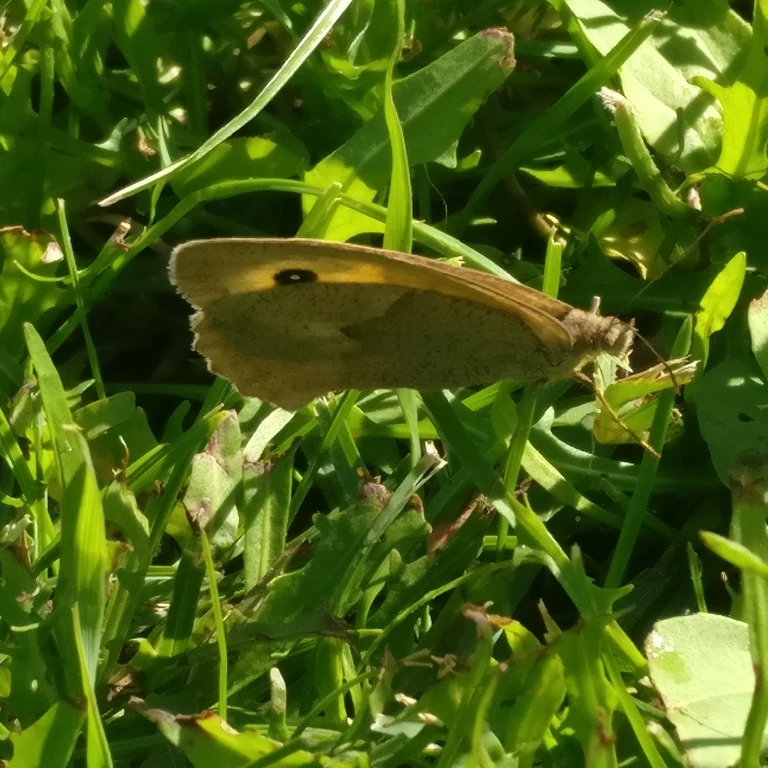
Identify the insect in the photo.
Maniola jurtina
